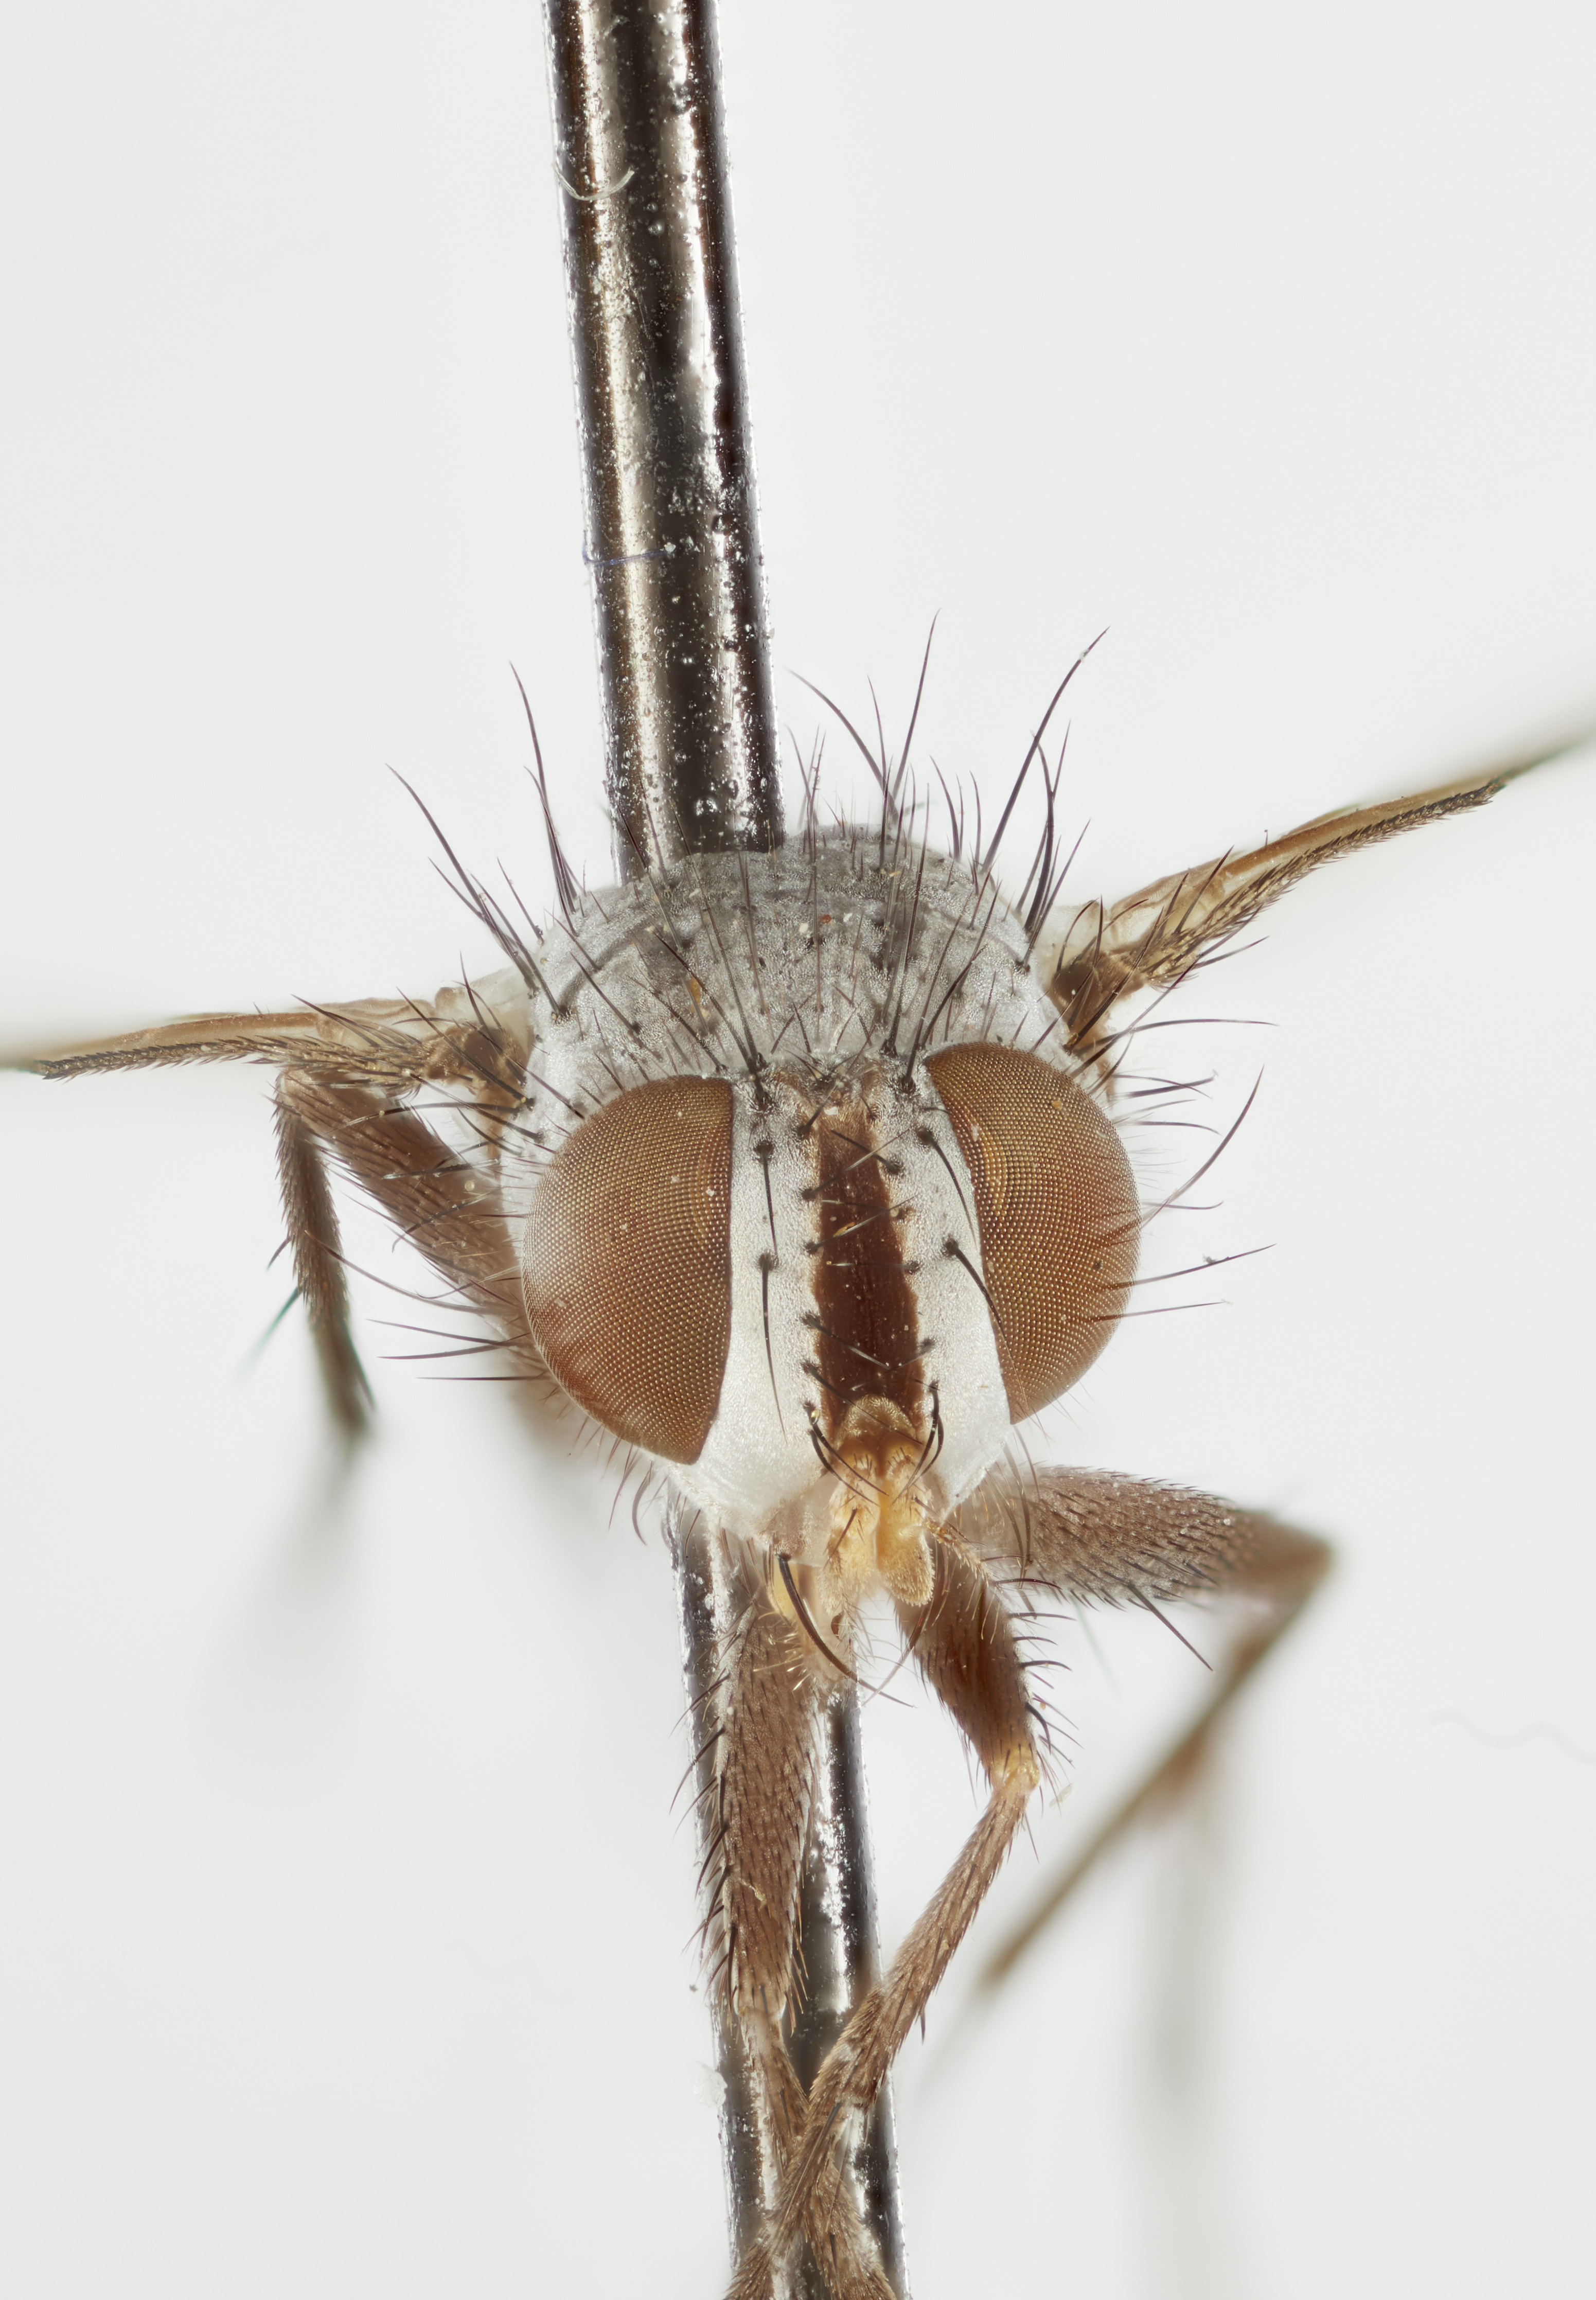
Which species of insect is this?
Minthozelia montana
